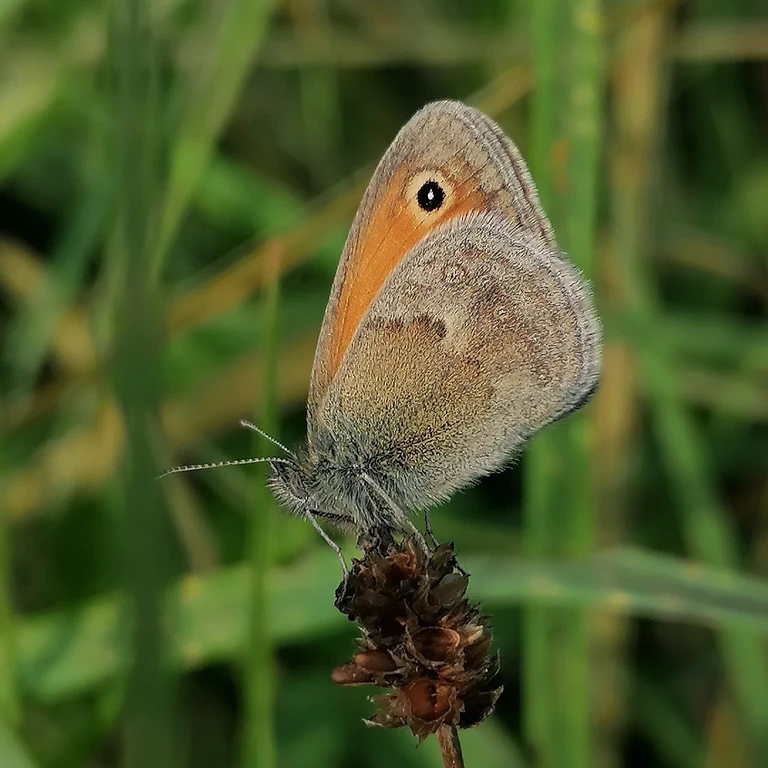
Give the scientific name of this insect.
Coenonympha pamphilus
